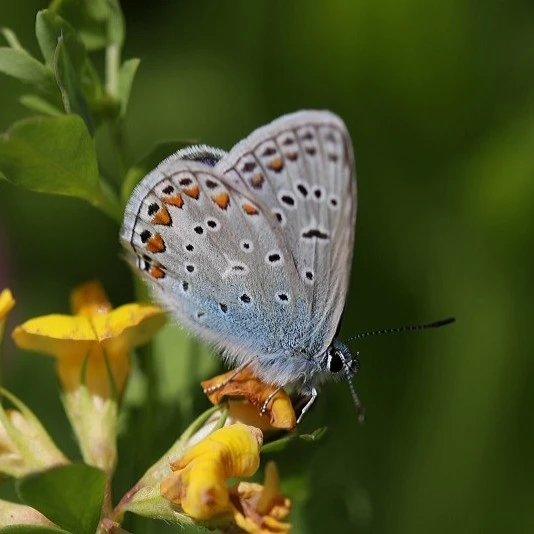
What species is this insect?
Polyommatus icarus
